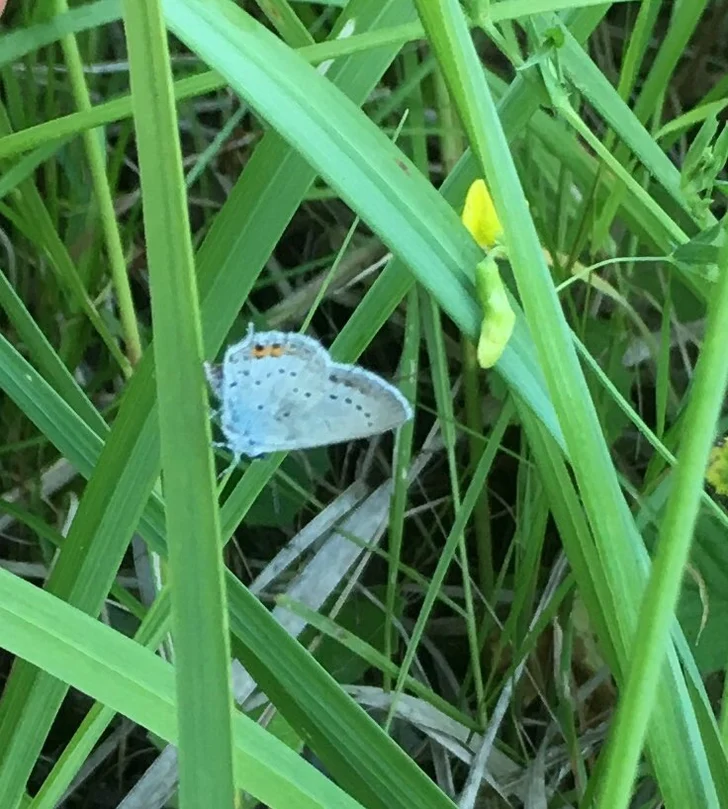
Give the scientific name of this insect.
Cupido argiades (also Elkalyce argiades)
